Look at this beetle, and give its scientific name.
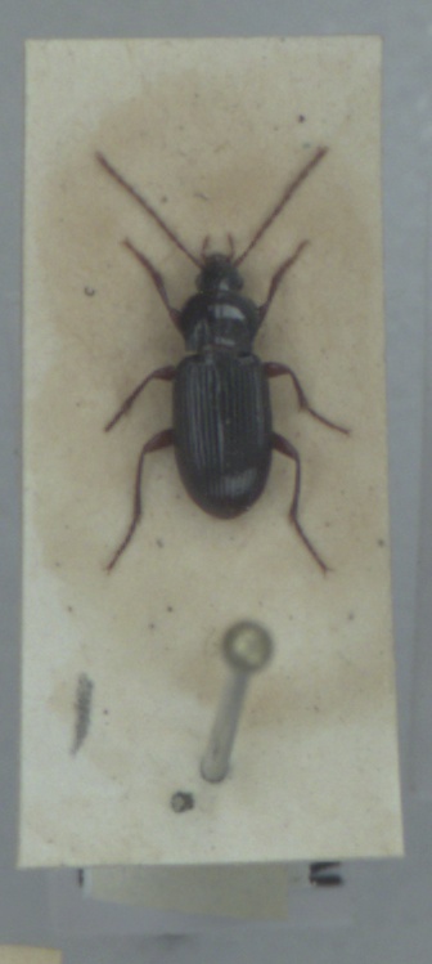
Pedius longicollis
